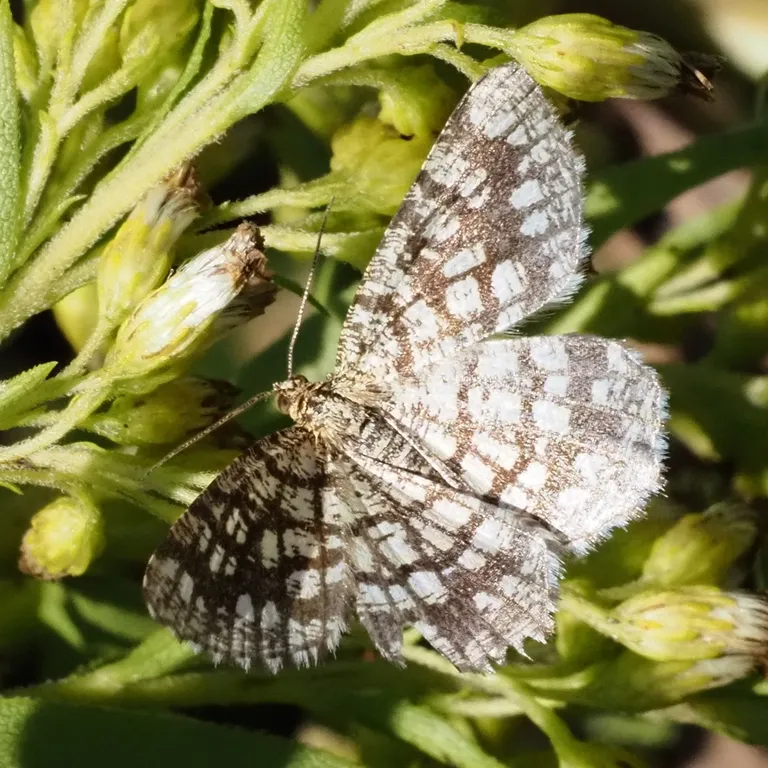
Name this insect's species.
Chiasmia clathrata
